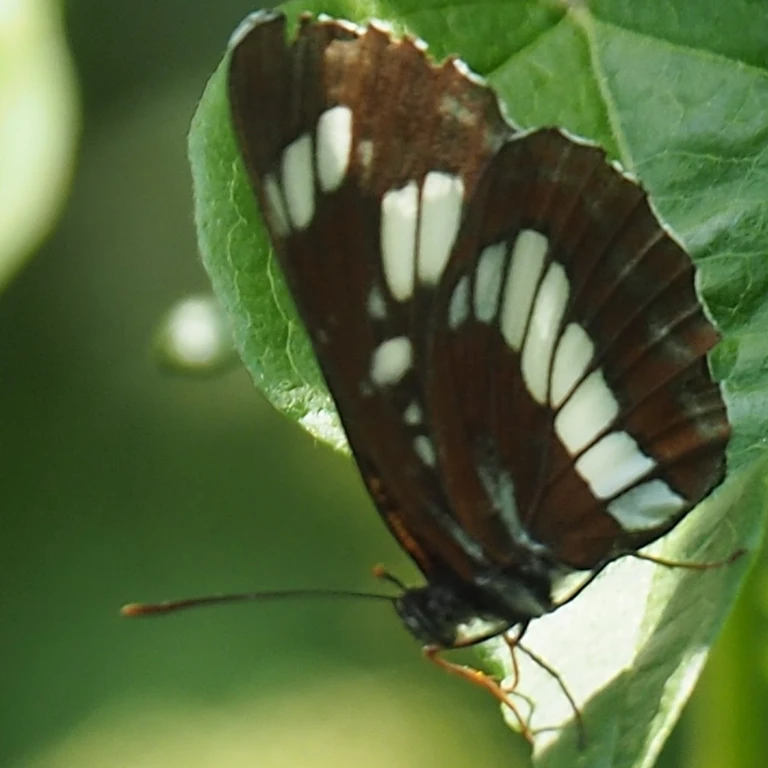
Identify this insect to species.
Neptis rivularis
